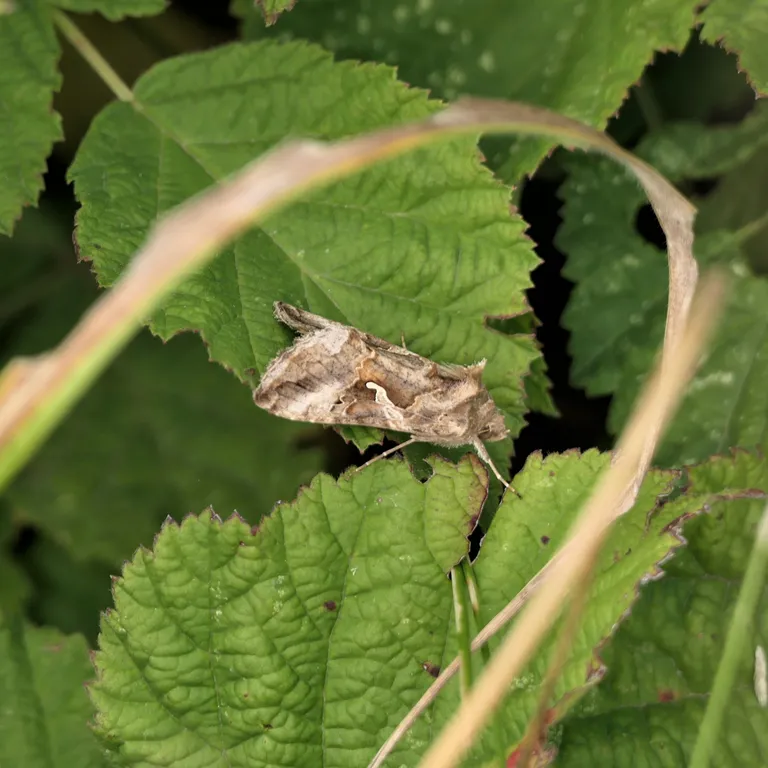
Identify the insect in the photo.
Autographa gamma
